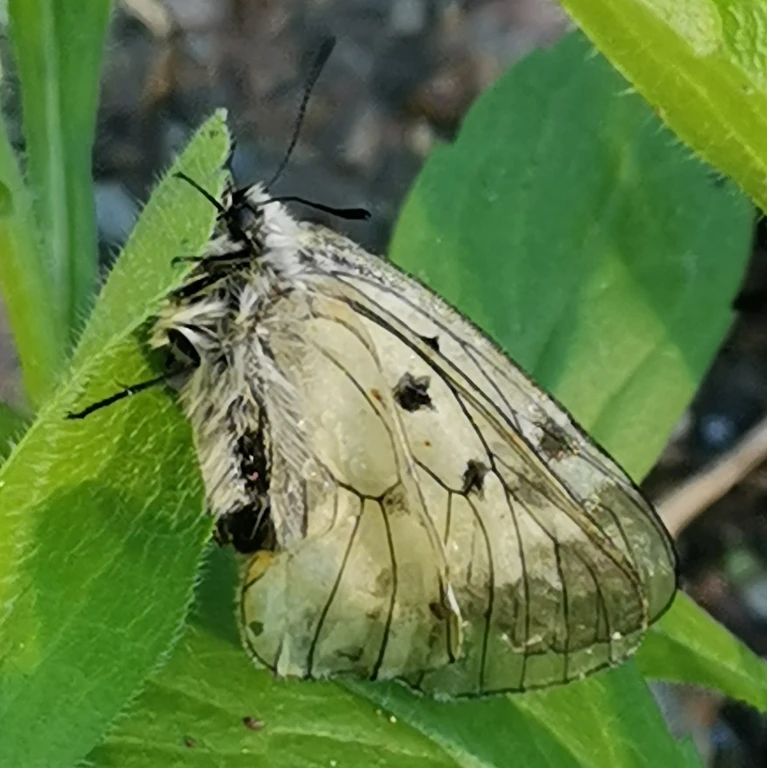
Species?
Parnassius mnemosyne
